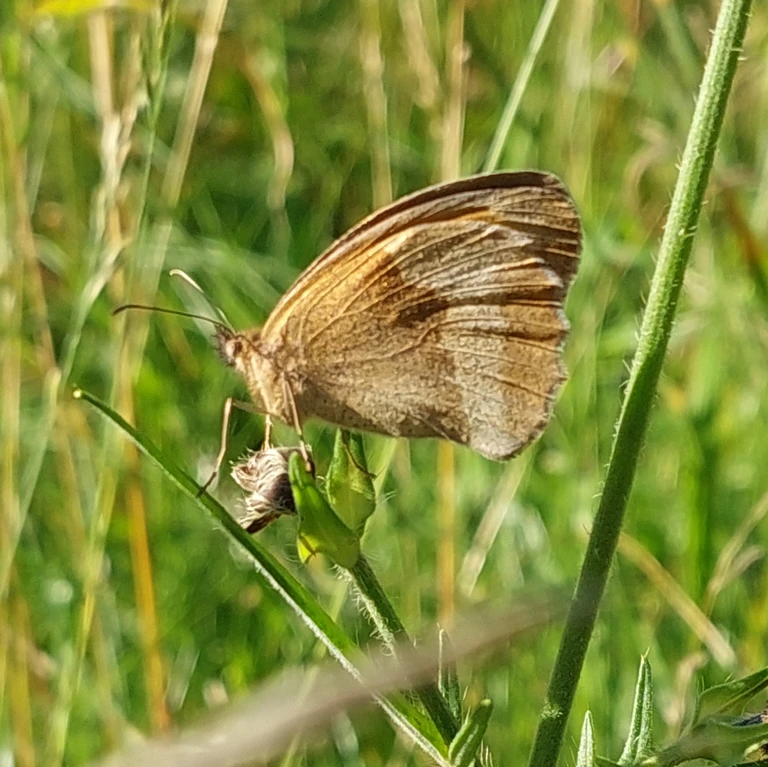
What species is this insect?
Maniola jurtina
